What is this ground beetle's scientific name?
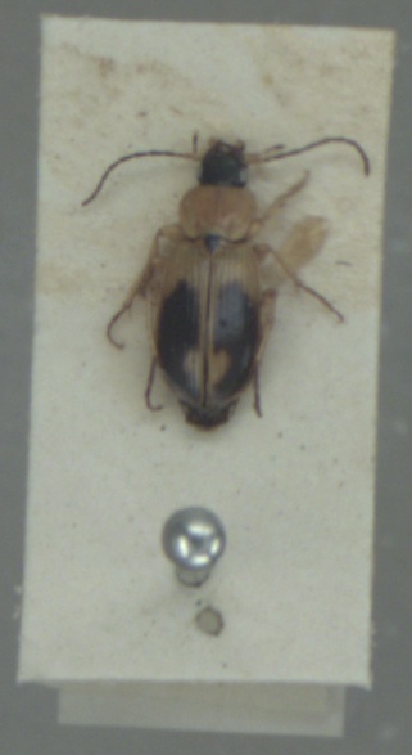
Badister bullatus
